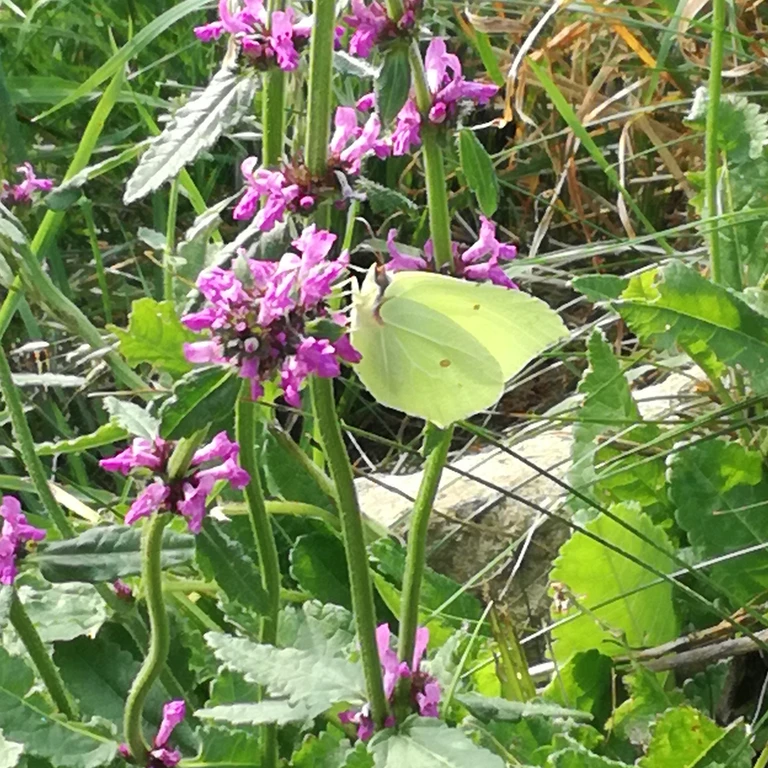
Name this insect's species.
Gonepteryx rhamni
